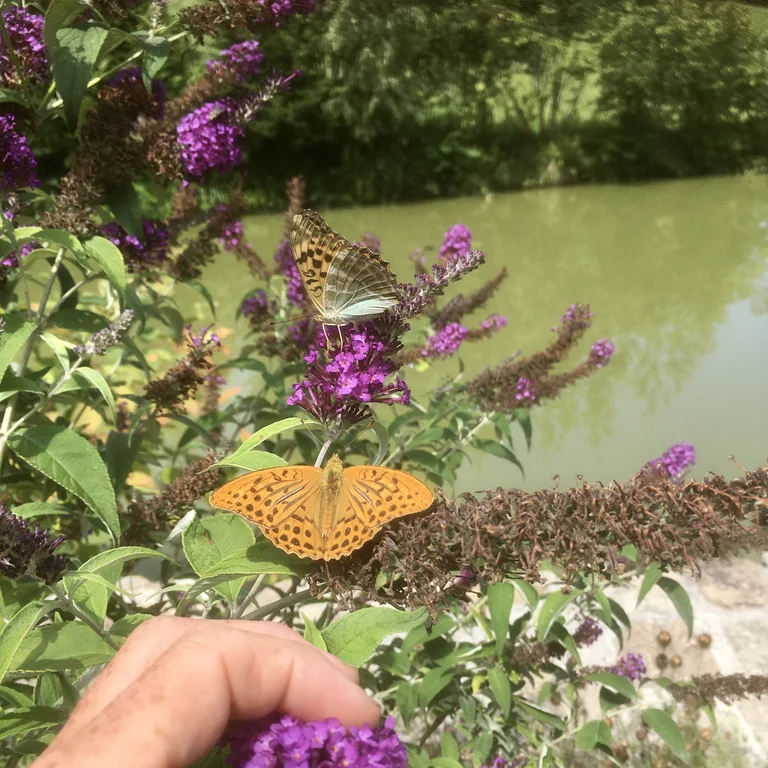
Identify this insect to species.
Argynnis paphia
